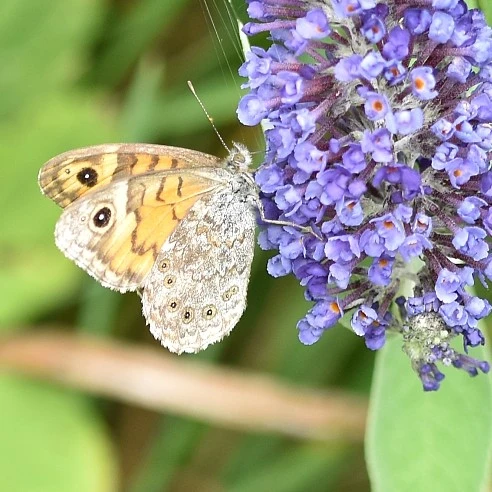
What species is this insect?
Lasiommata megera (also Pararge megera)
